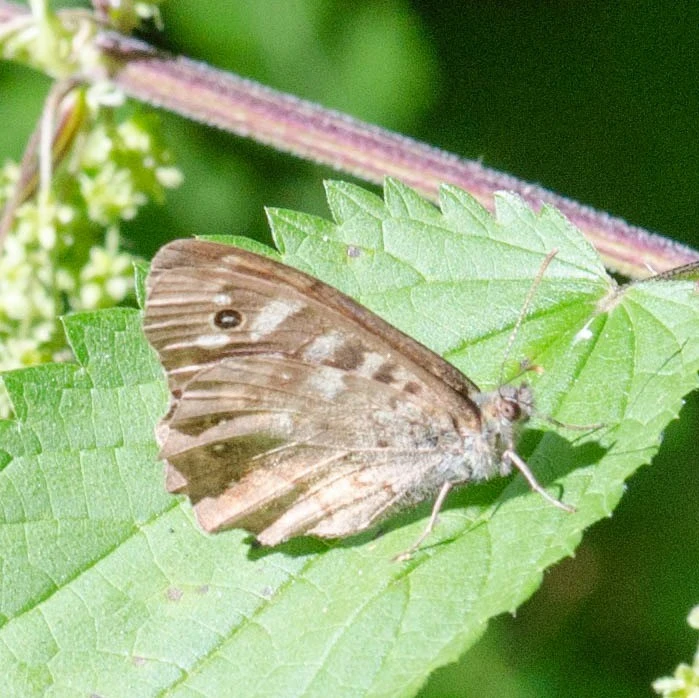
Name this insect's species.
Pararge aegeria
